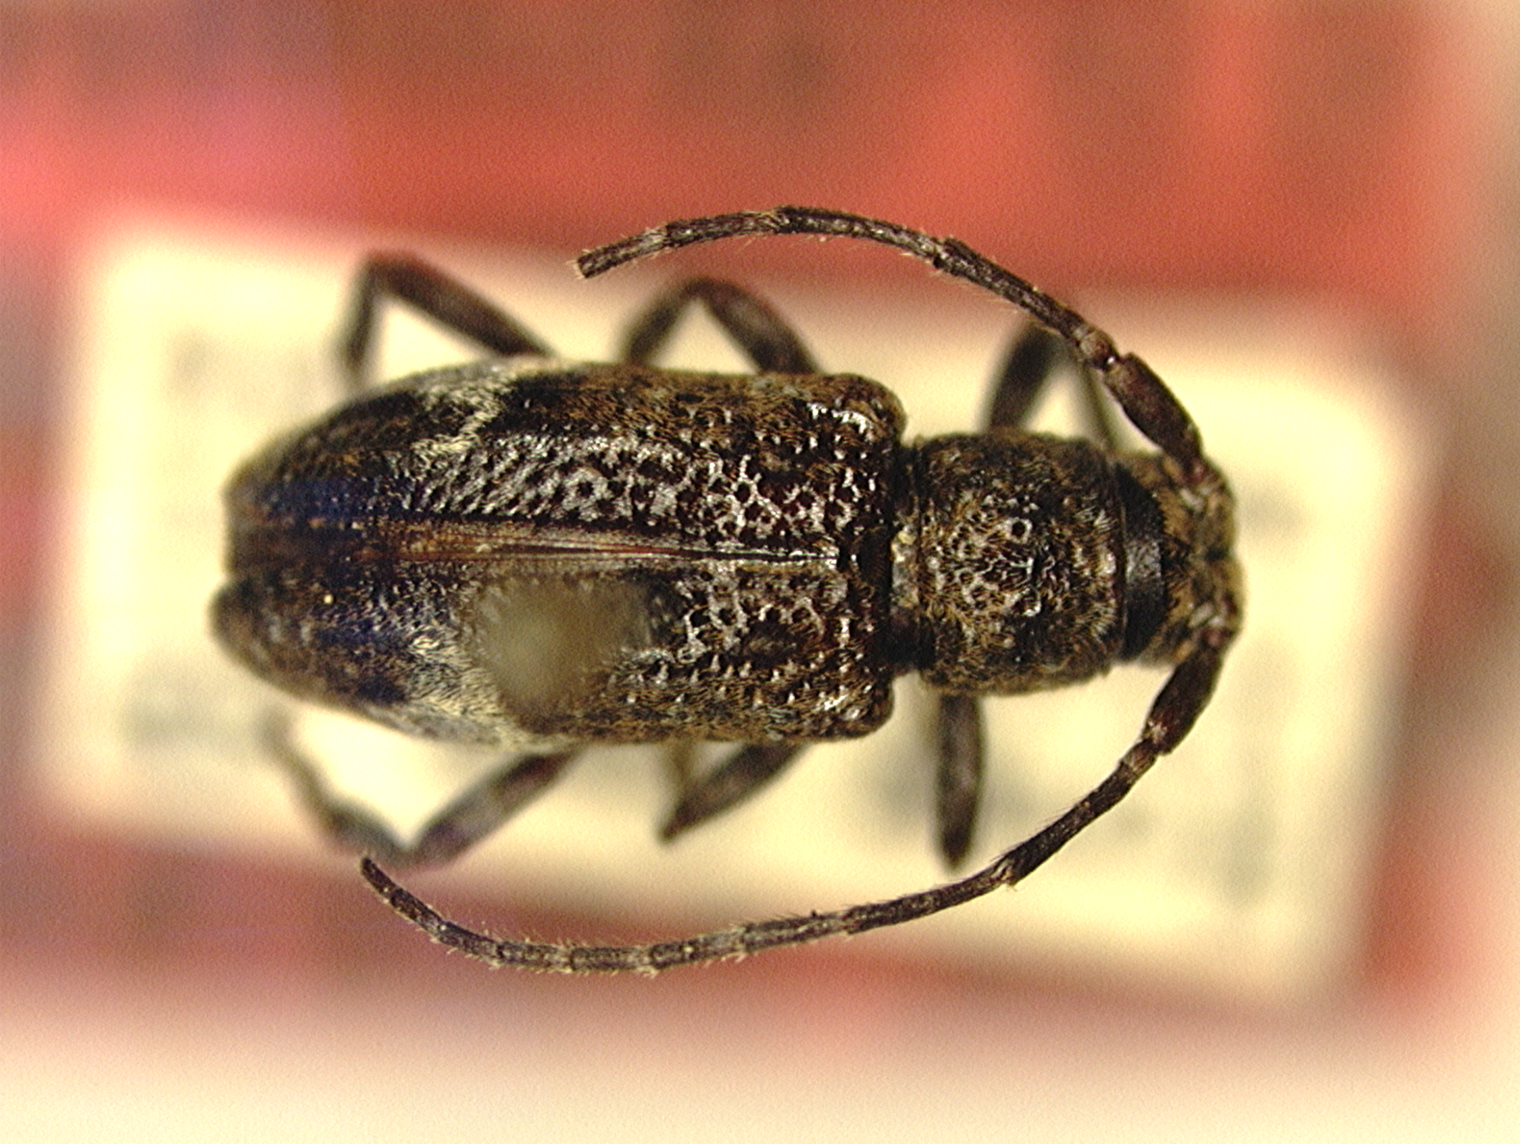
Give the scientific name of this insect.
Pterolophia kiangsina
